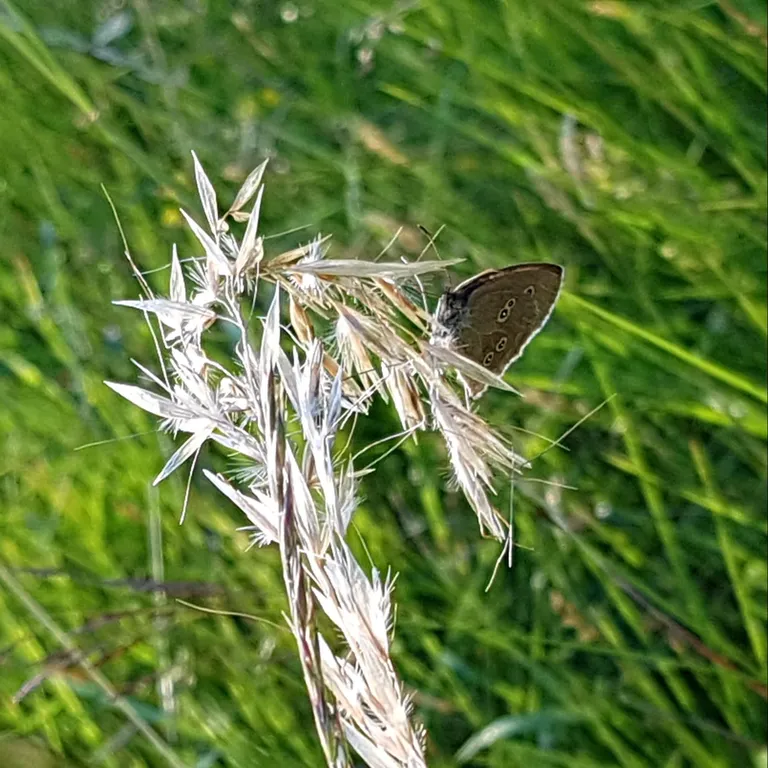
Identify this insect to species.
Aphantopus hyperantus
